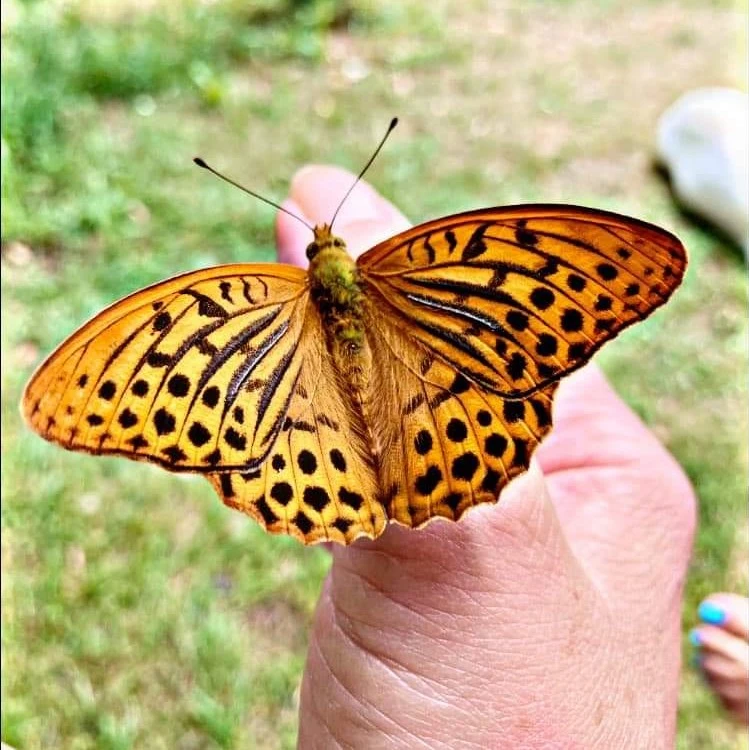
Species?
Argynnis paphia
